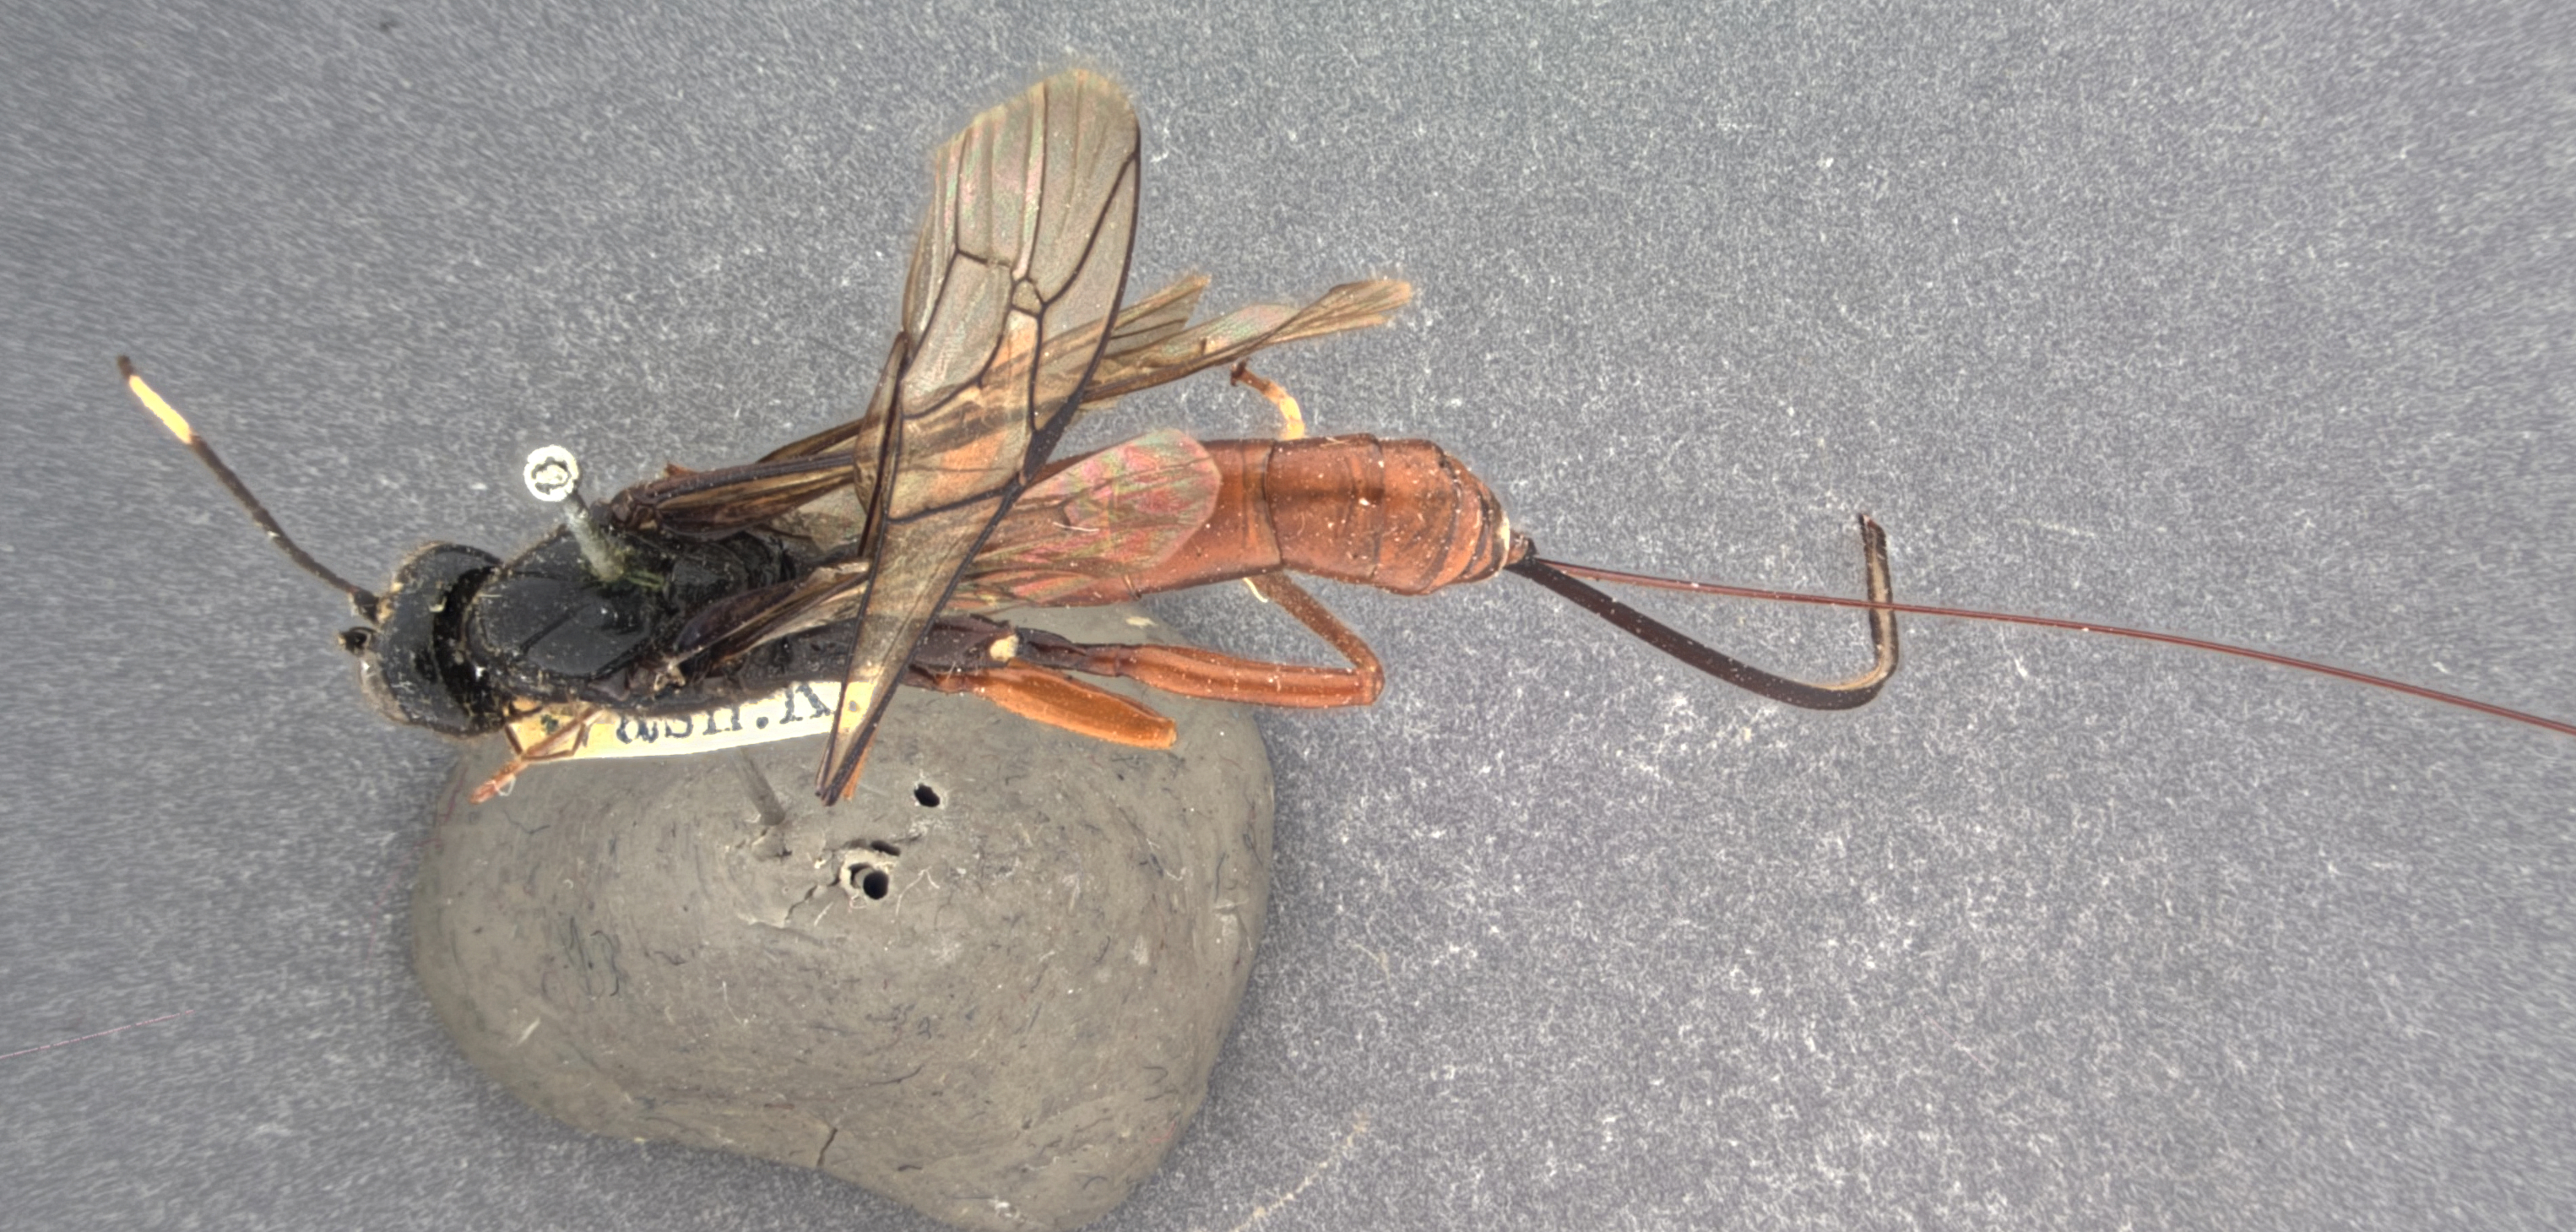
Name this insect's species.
Echthrus adillae
